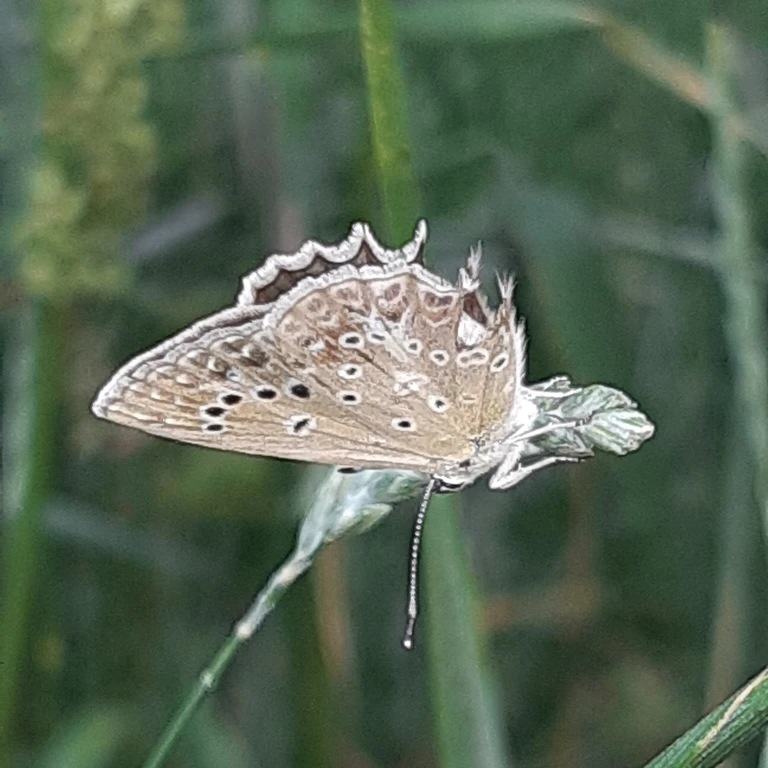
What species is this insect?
Polyommatus daphnis
